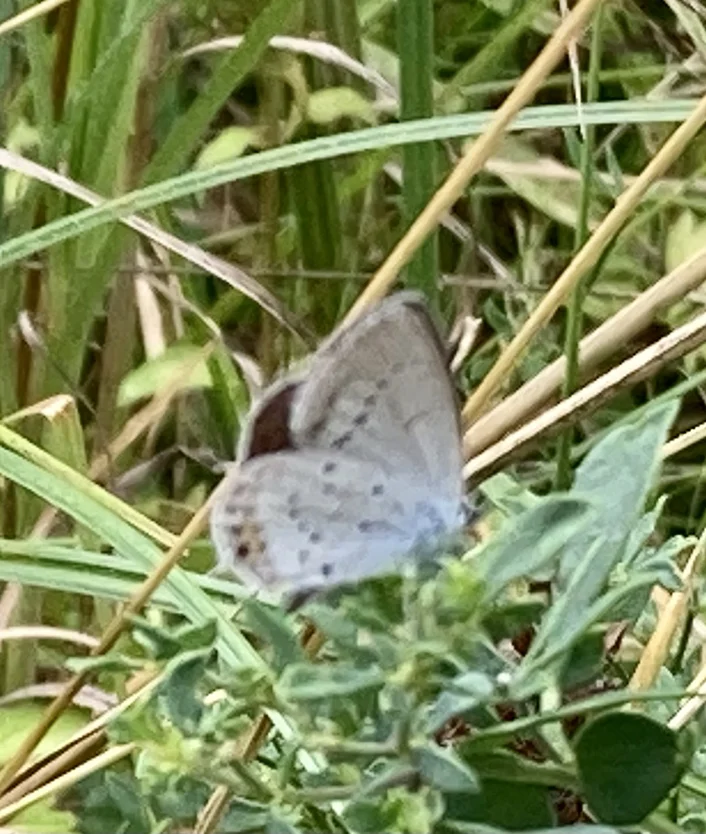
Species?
Cupido argiades (also Elkalyce argiades)
